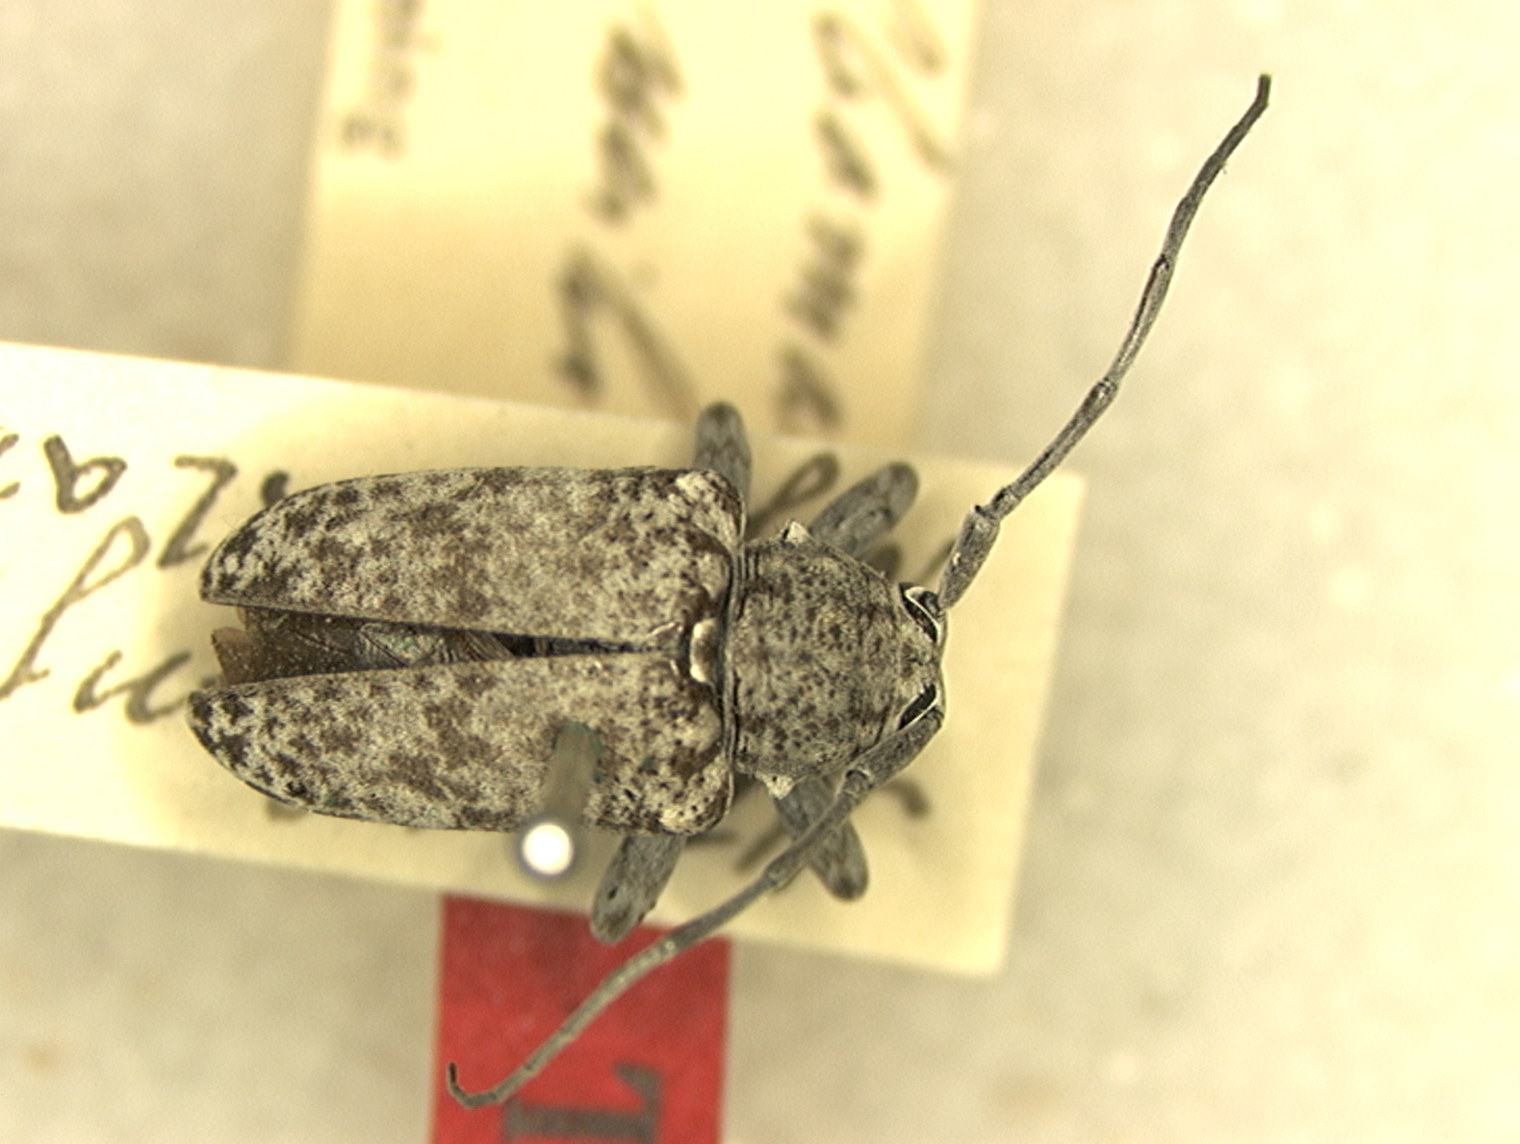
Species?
Frea albomarmorata
